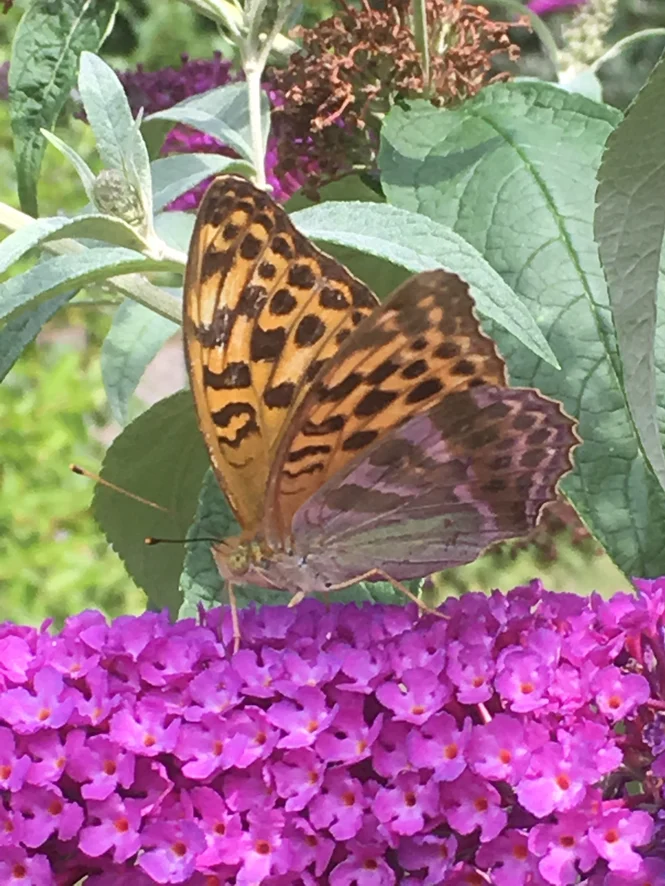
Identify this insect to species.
Argynnis paphia
